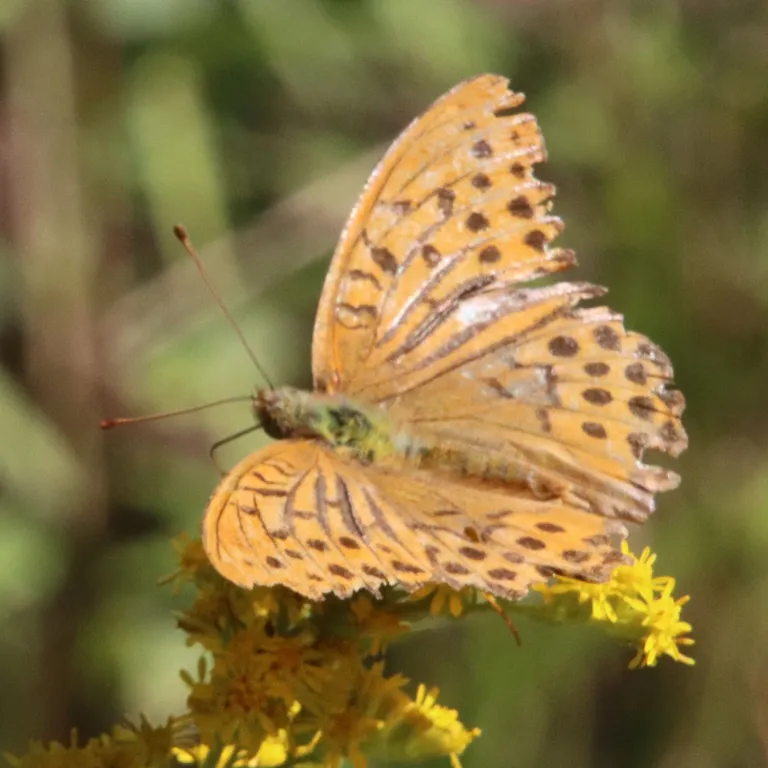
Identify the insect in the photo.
Argynnis paphia
